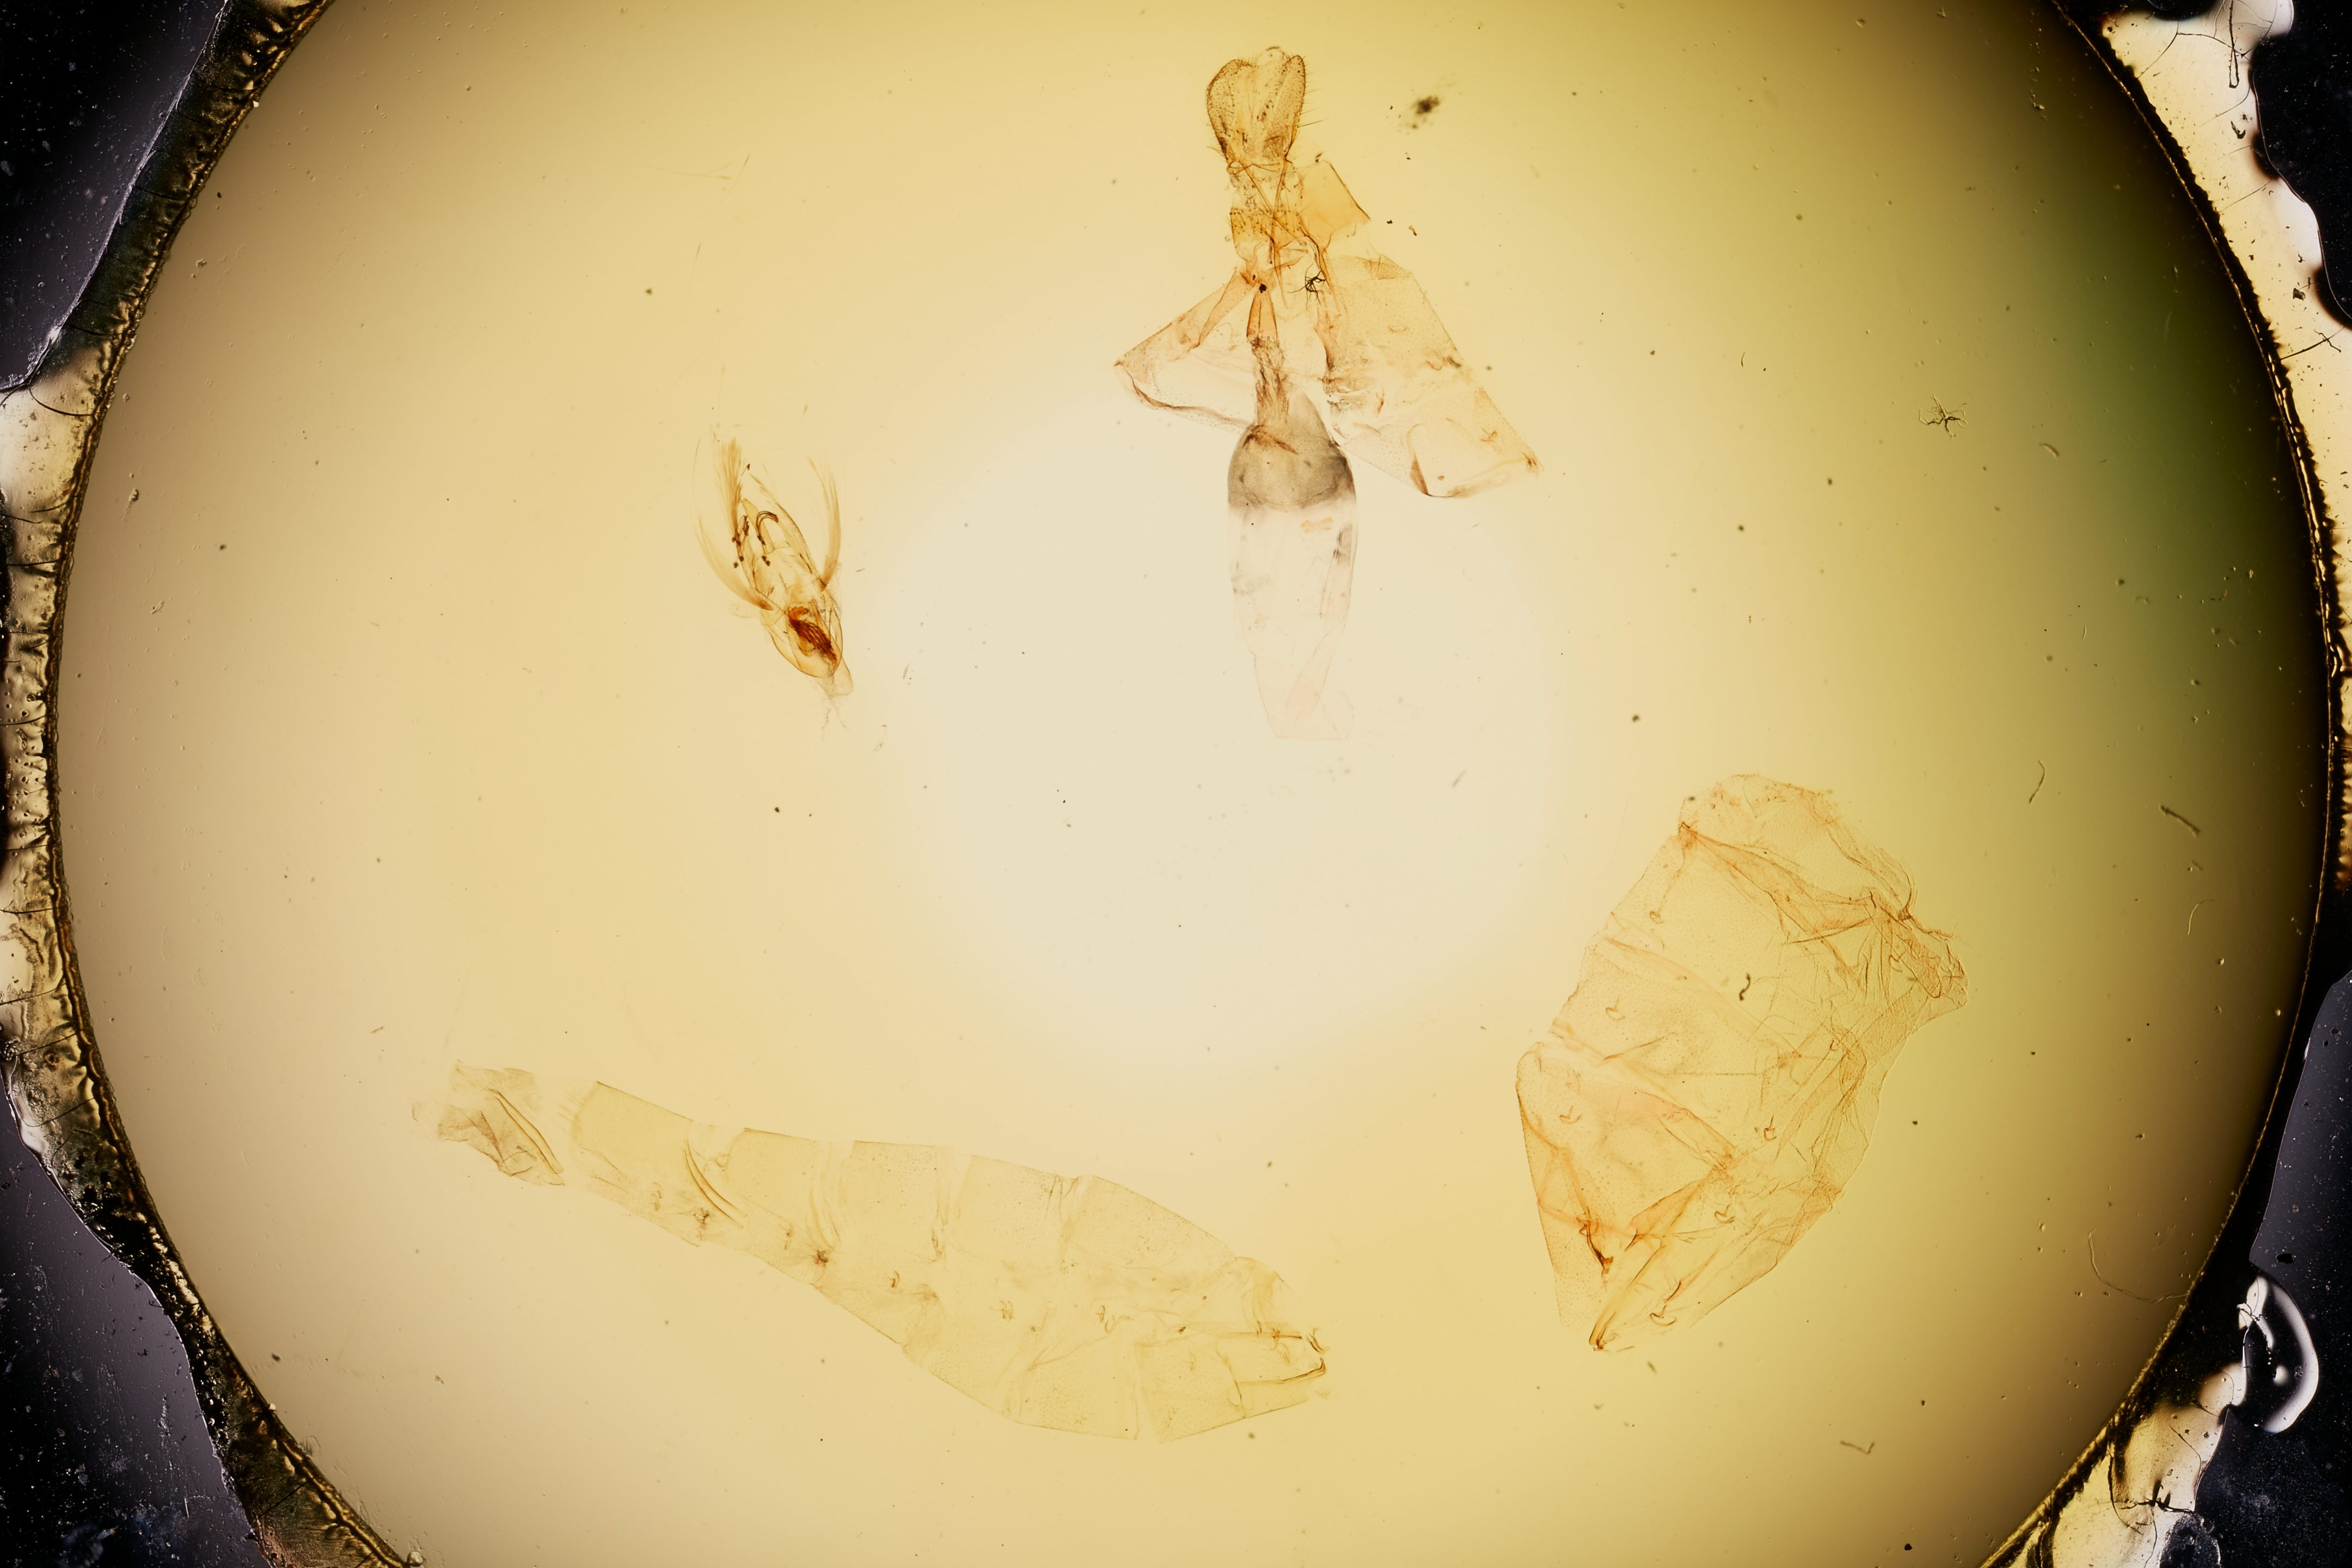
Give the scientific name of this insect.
Stenoma trastices (also Chlamydastis trastices)
